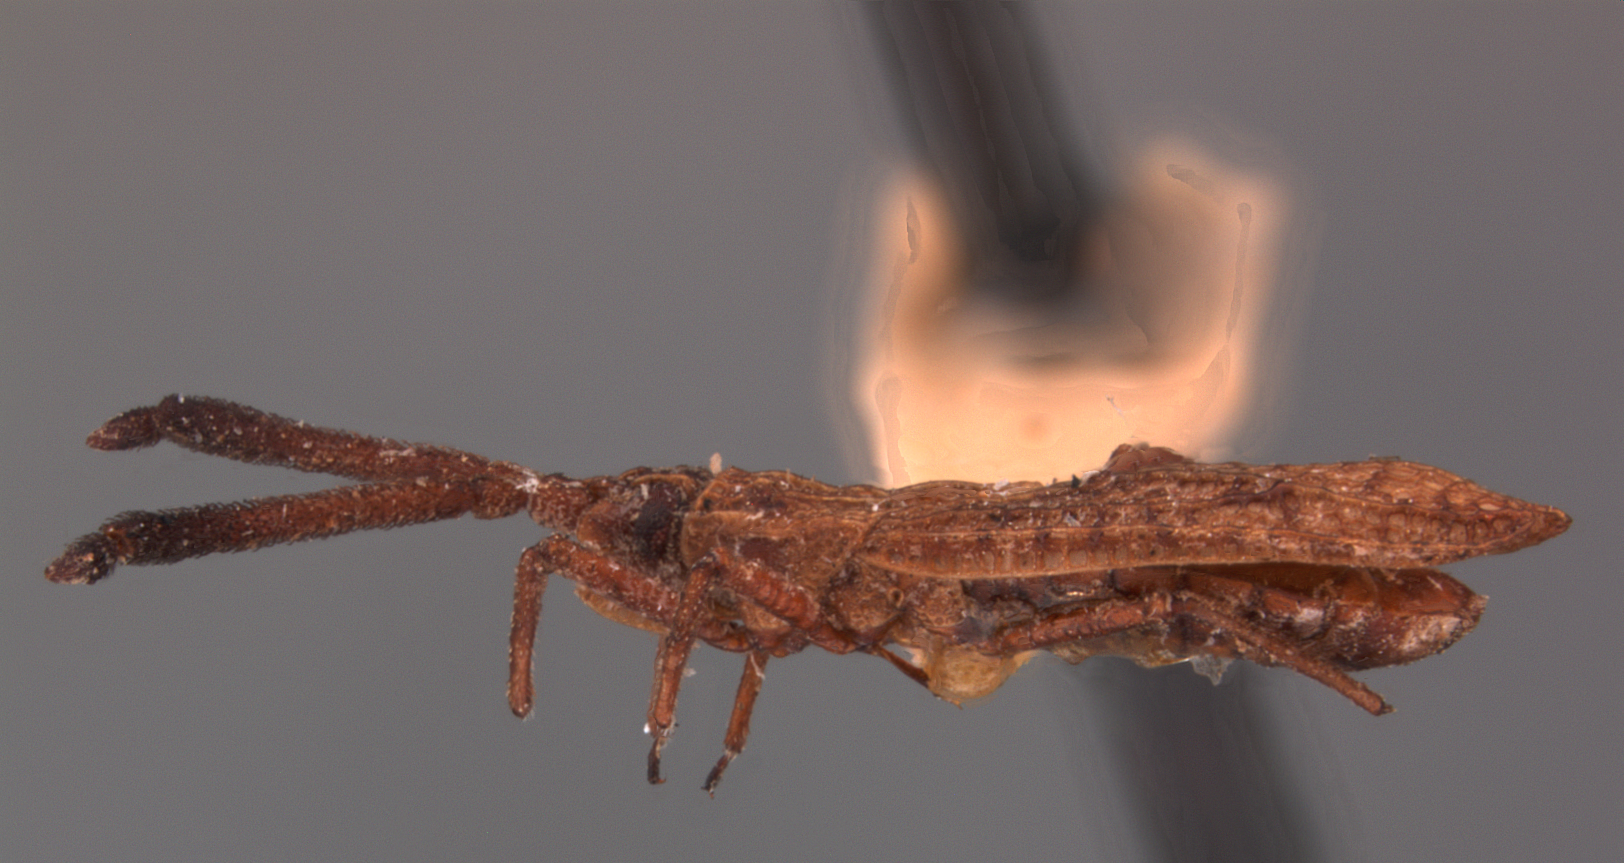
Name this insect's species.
Melanorhopala duryi
